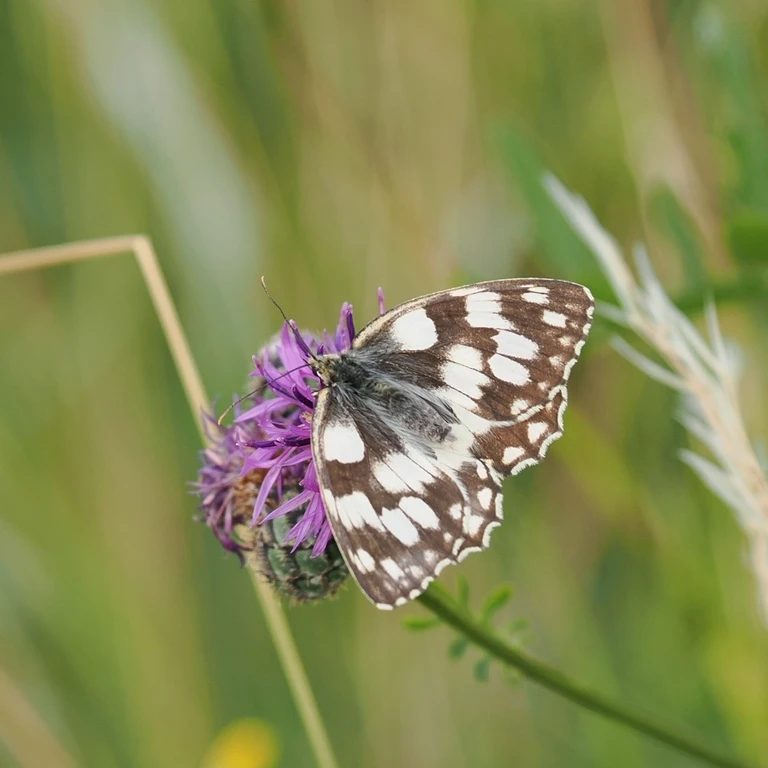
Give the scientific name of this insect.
Melanargia galathea
